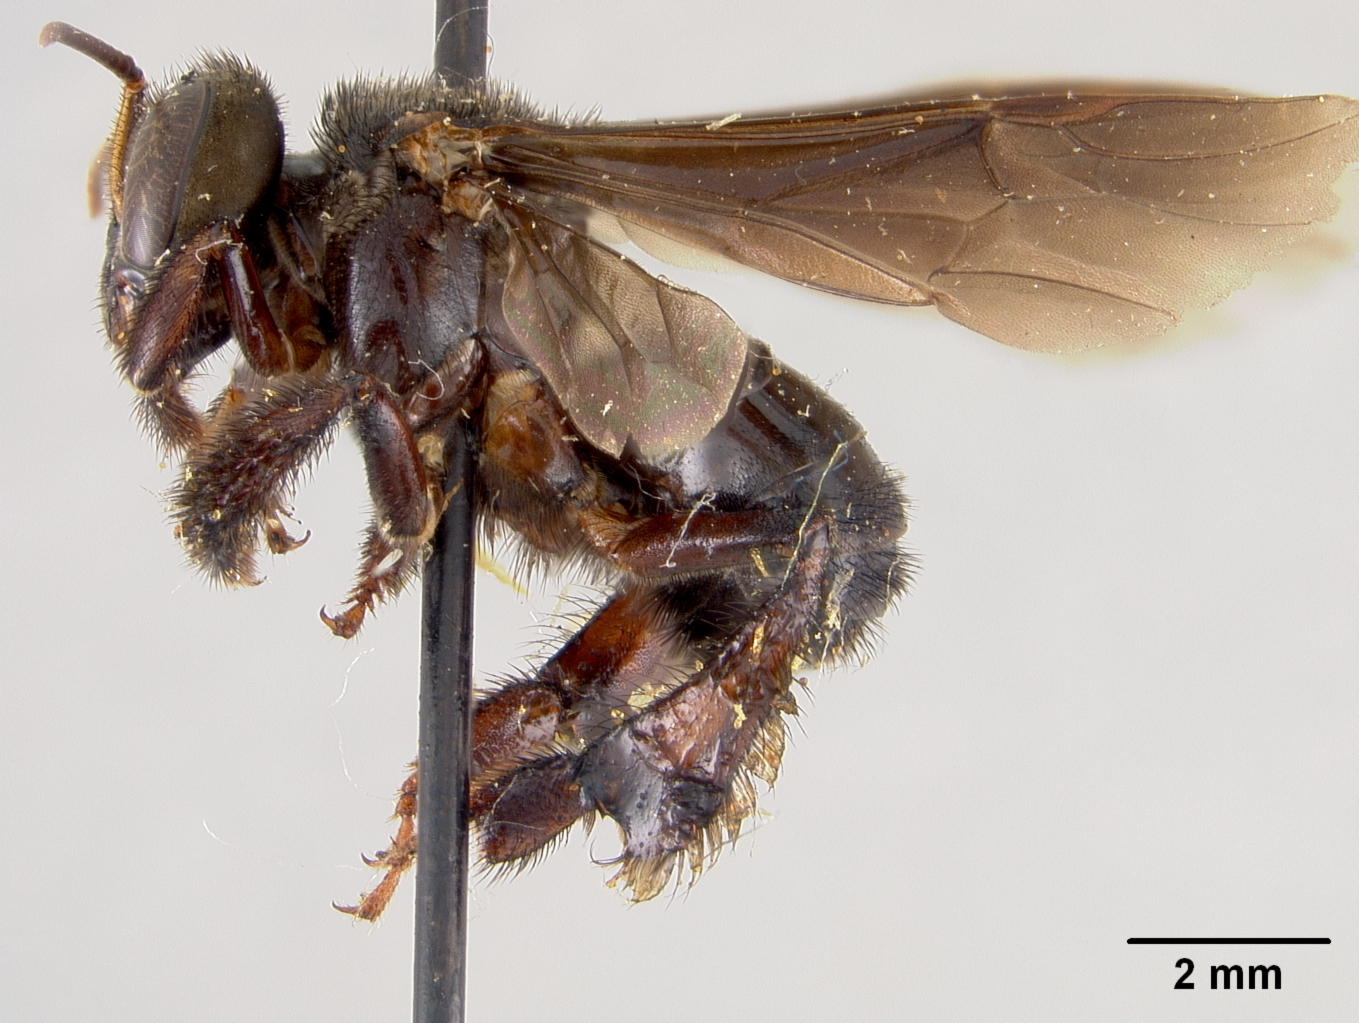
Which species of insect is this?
Trigona rohwerae
